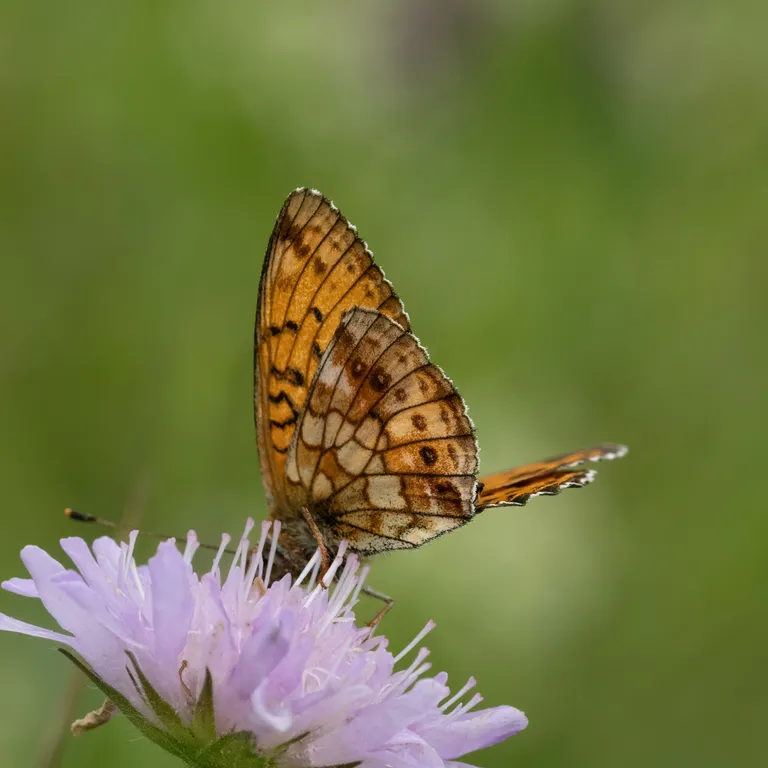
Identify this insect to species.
Brenthis ino
